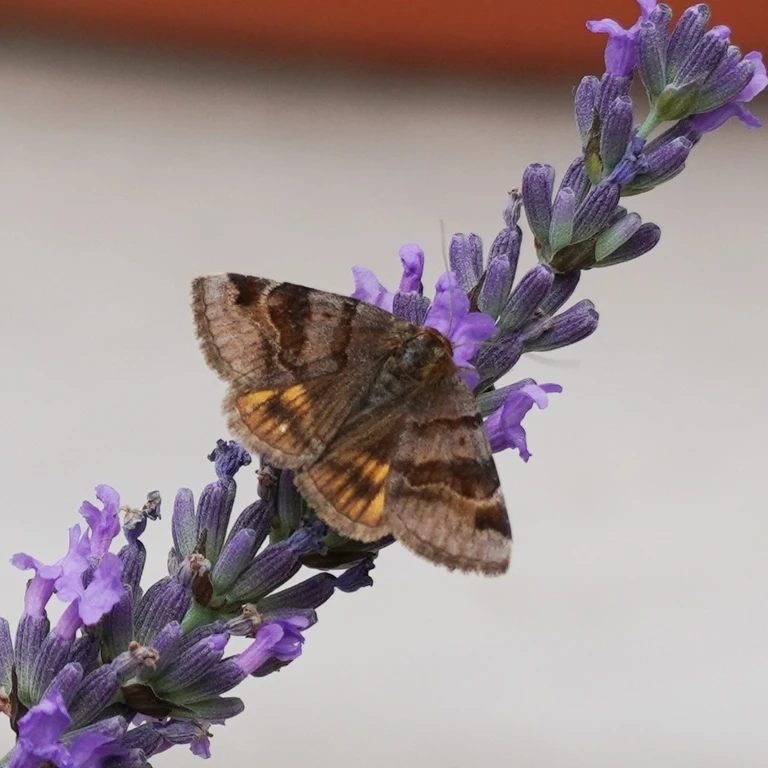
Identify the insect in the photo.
Euclidia glyphica
